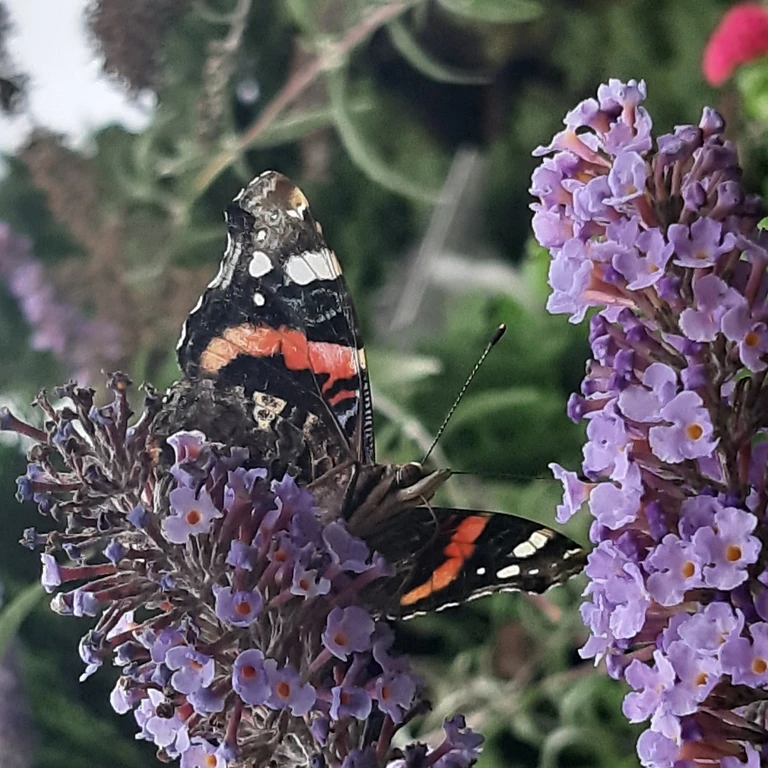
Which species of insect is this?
Vanessa atalanta
